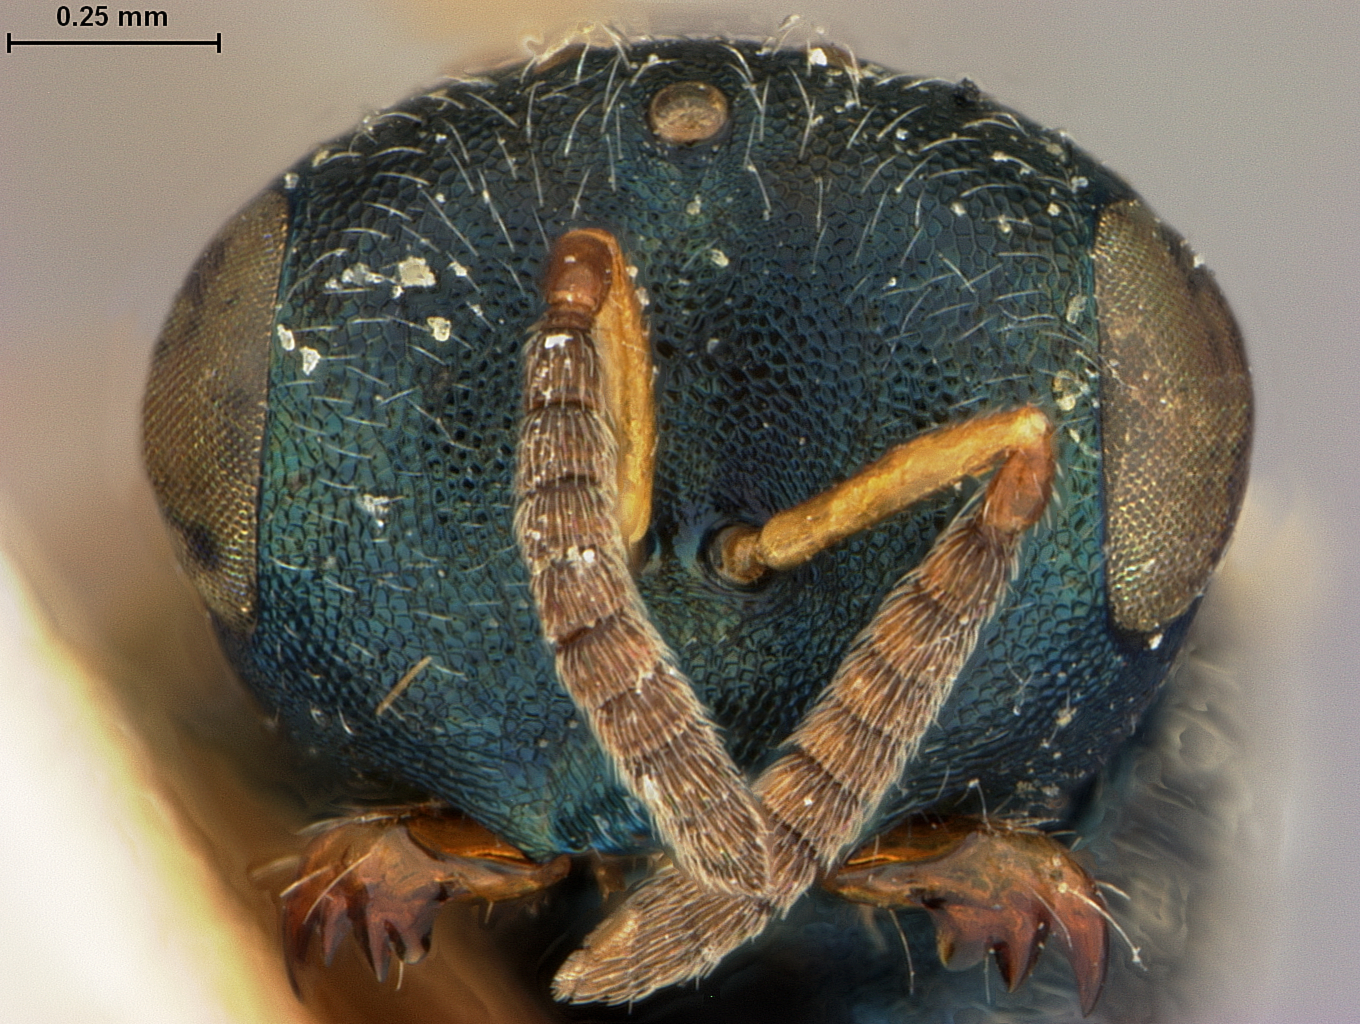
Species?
Halticoptera laticeps
